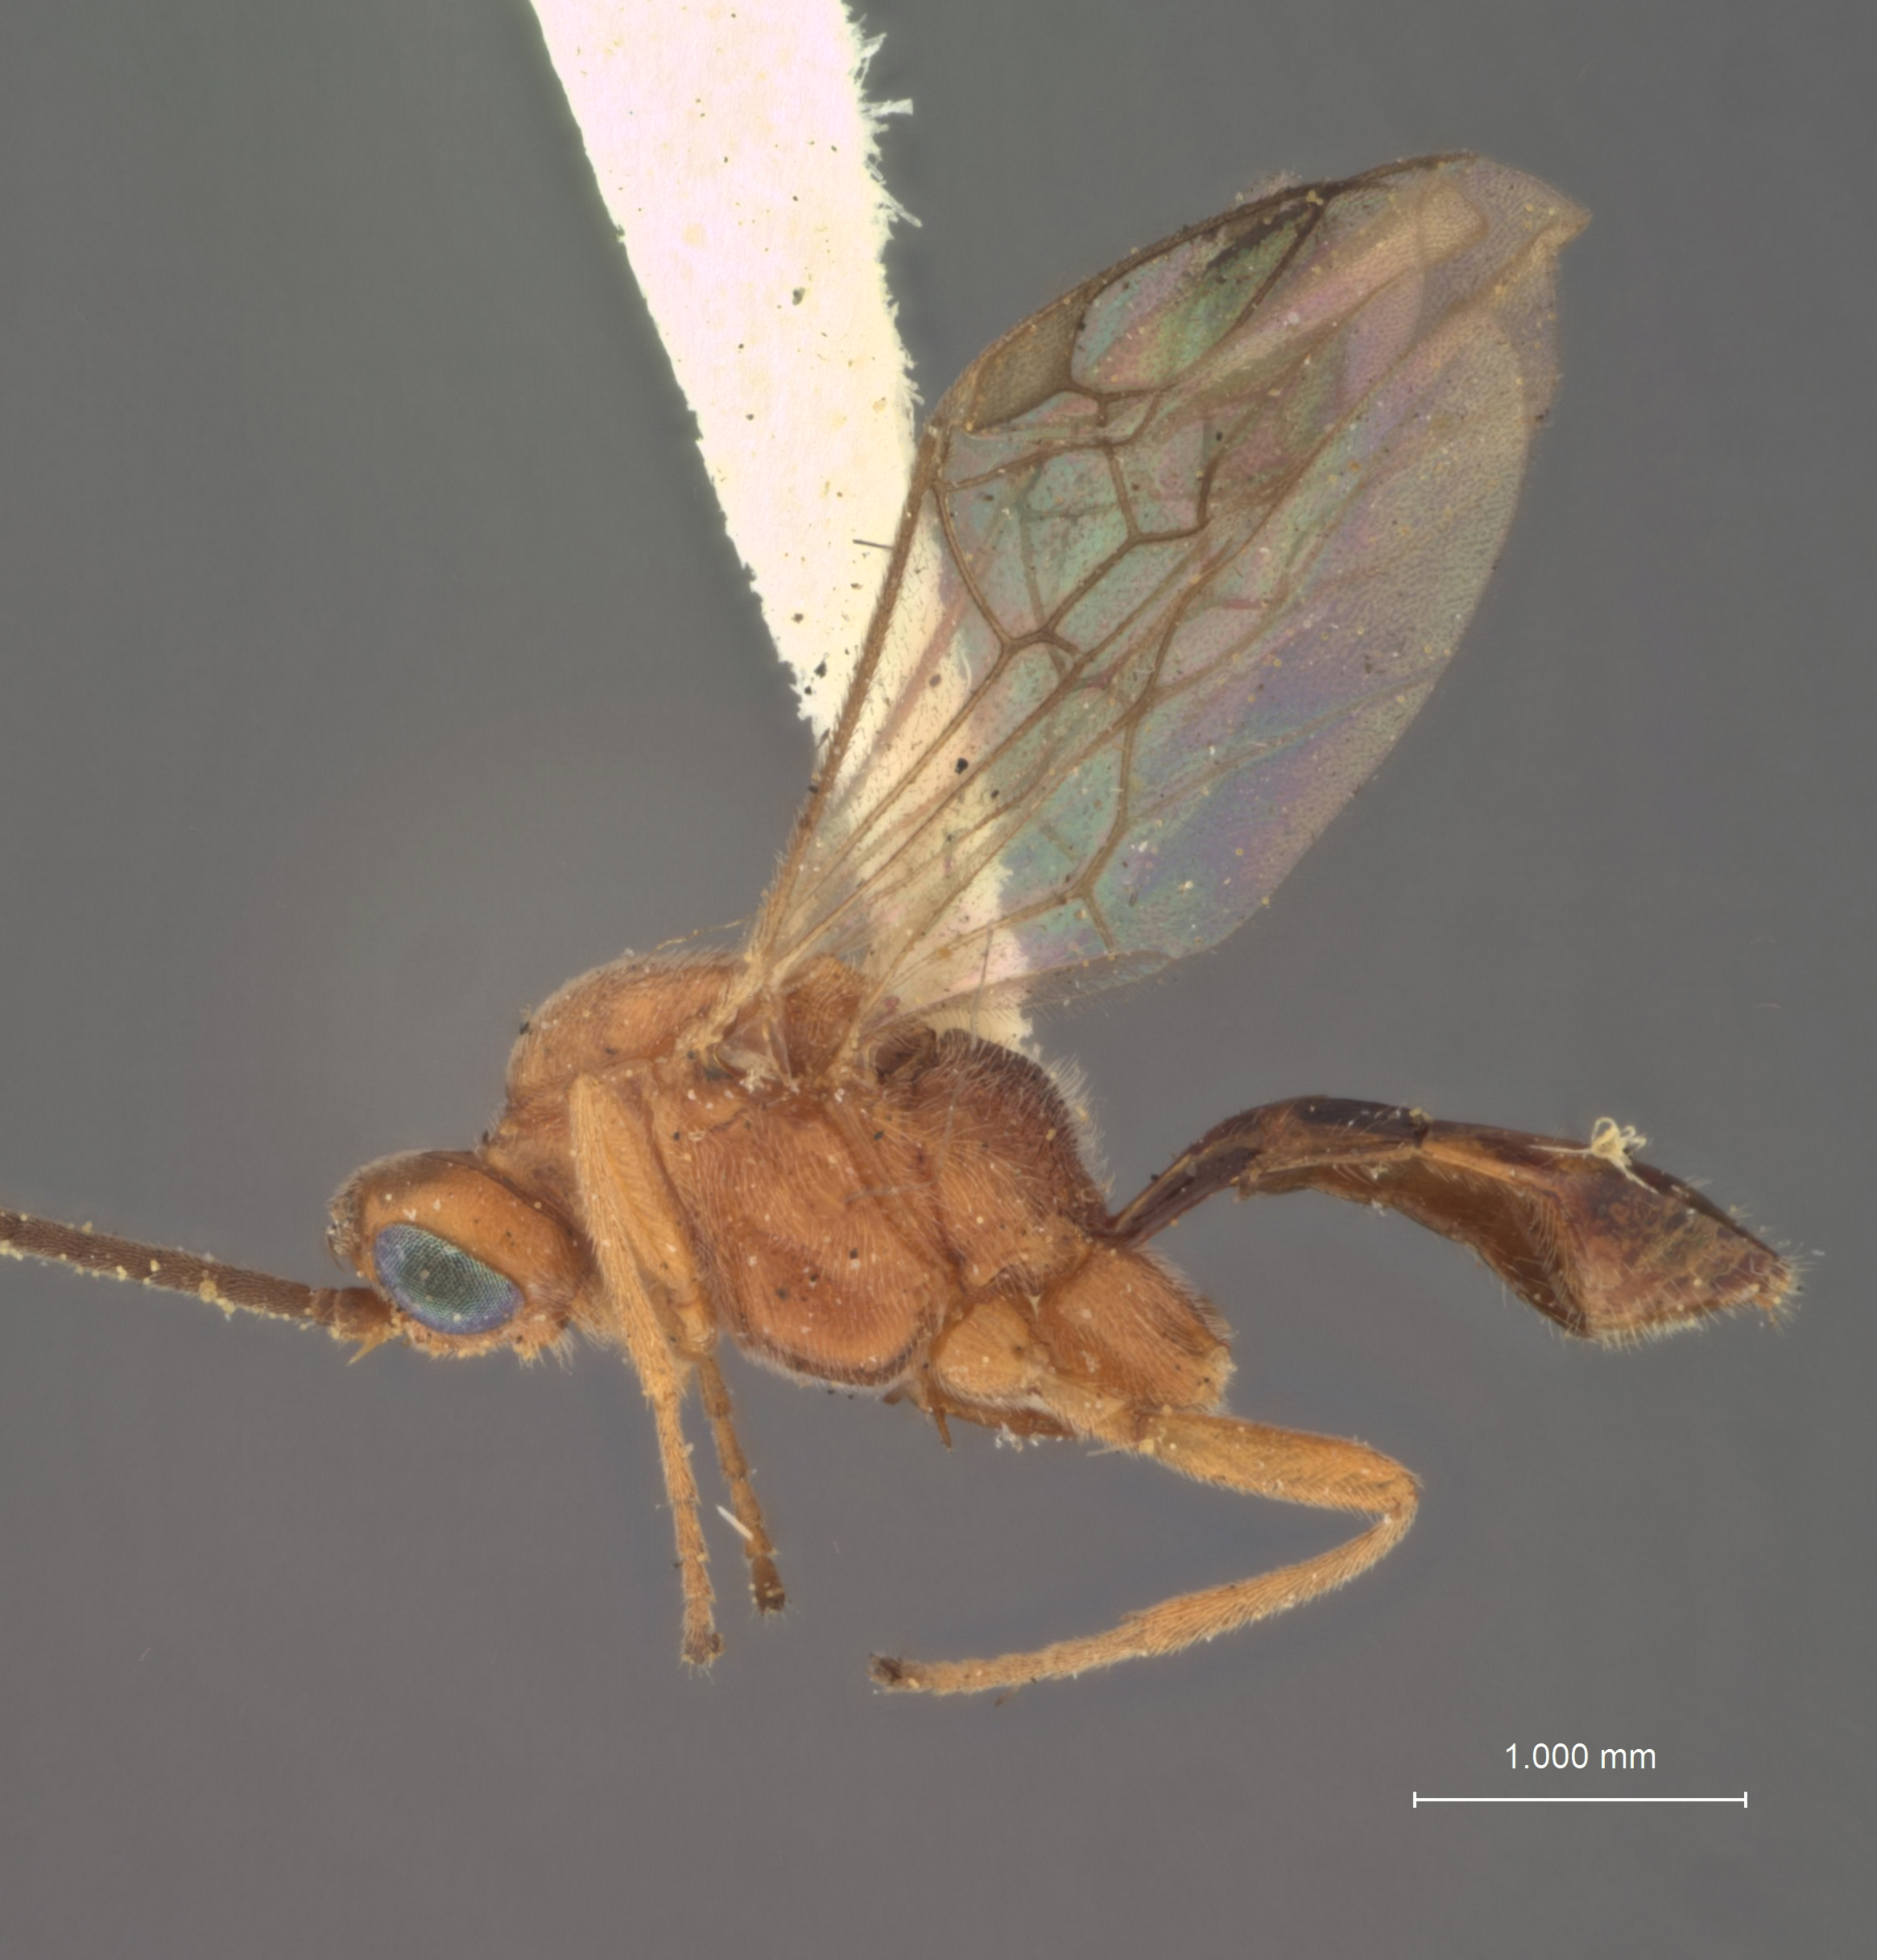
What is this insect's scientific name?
Meteorus exareolatus
